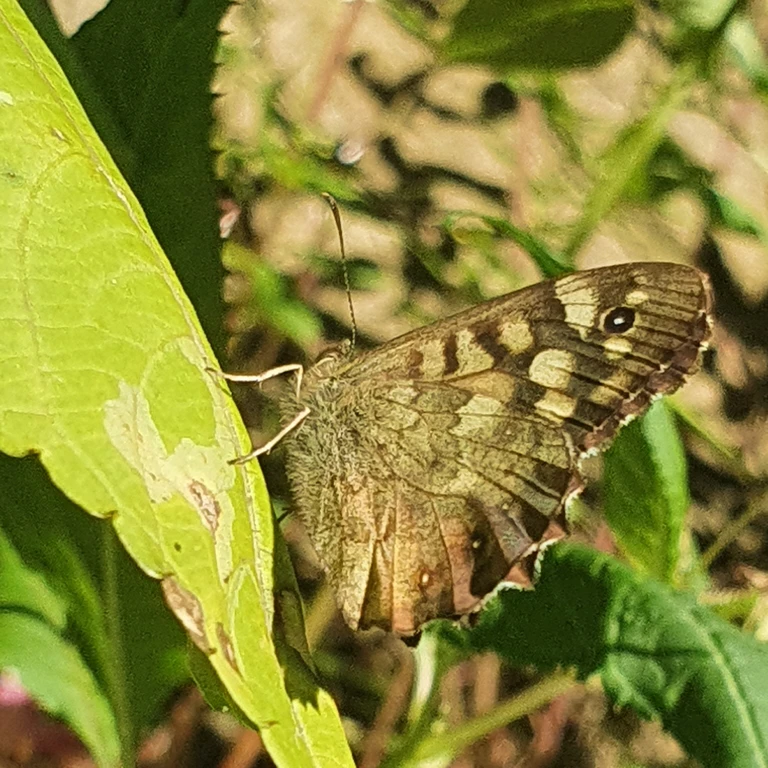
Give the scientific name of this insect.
Pararge aegeria
